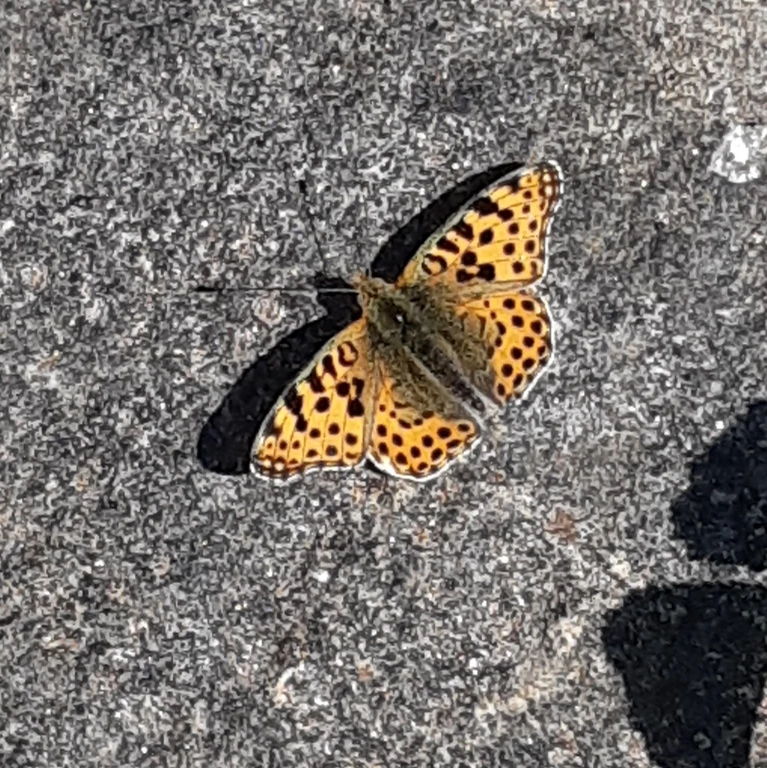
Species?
Issoria lathonia
